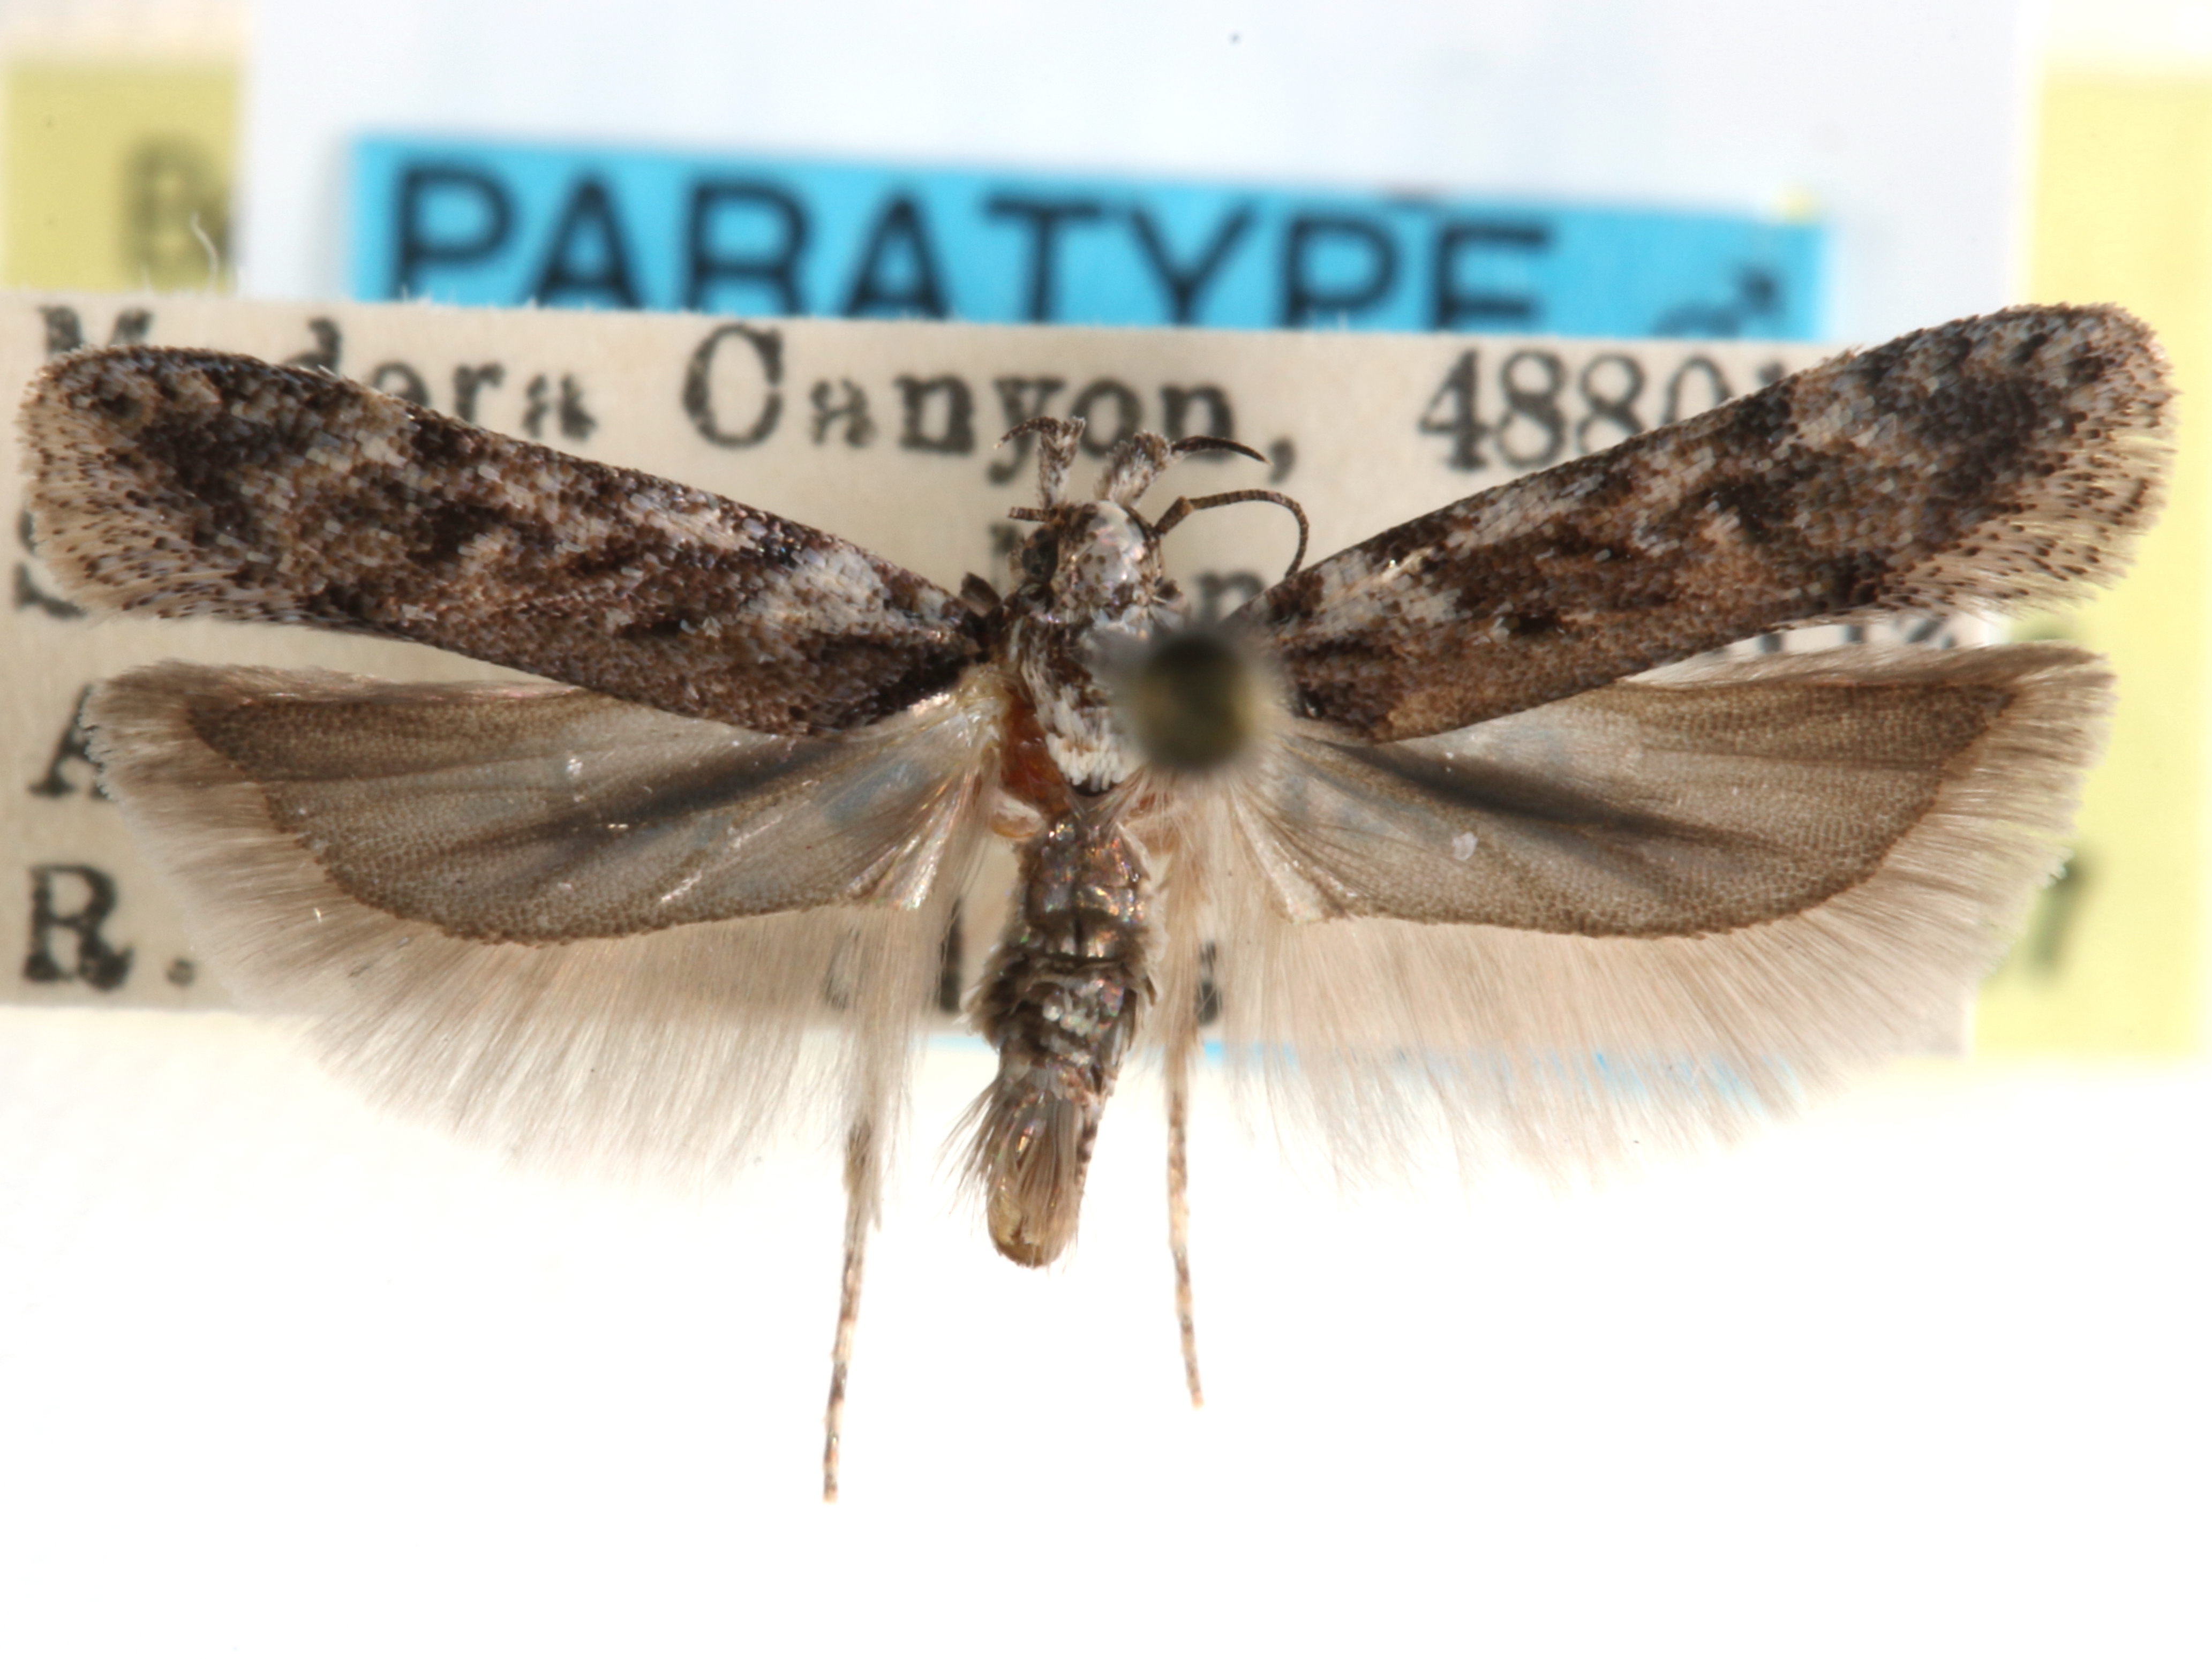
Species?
Chionodes parens
